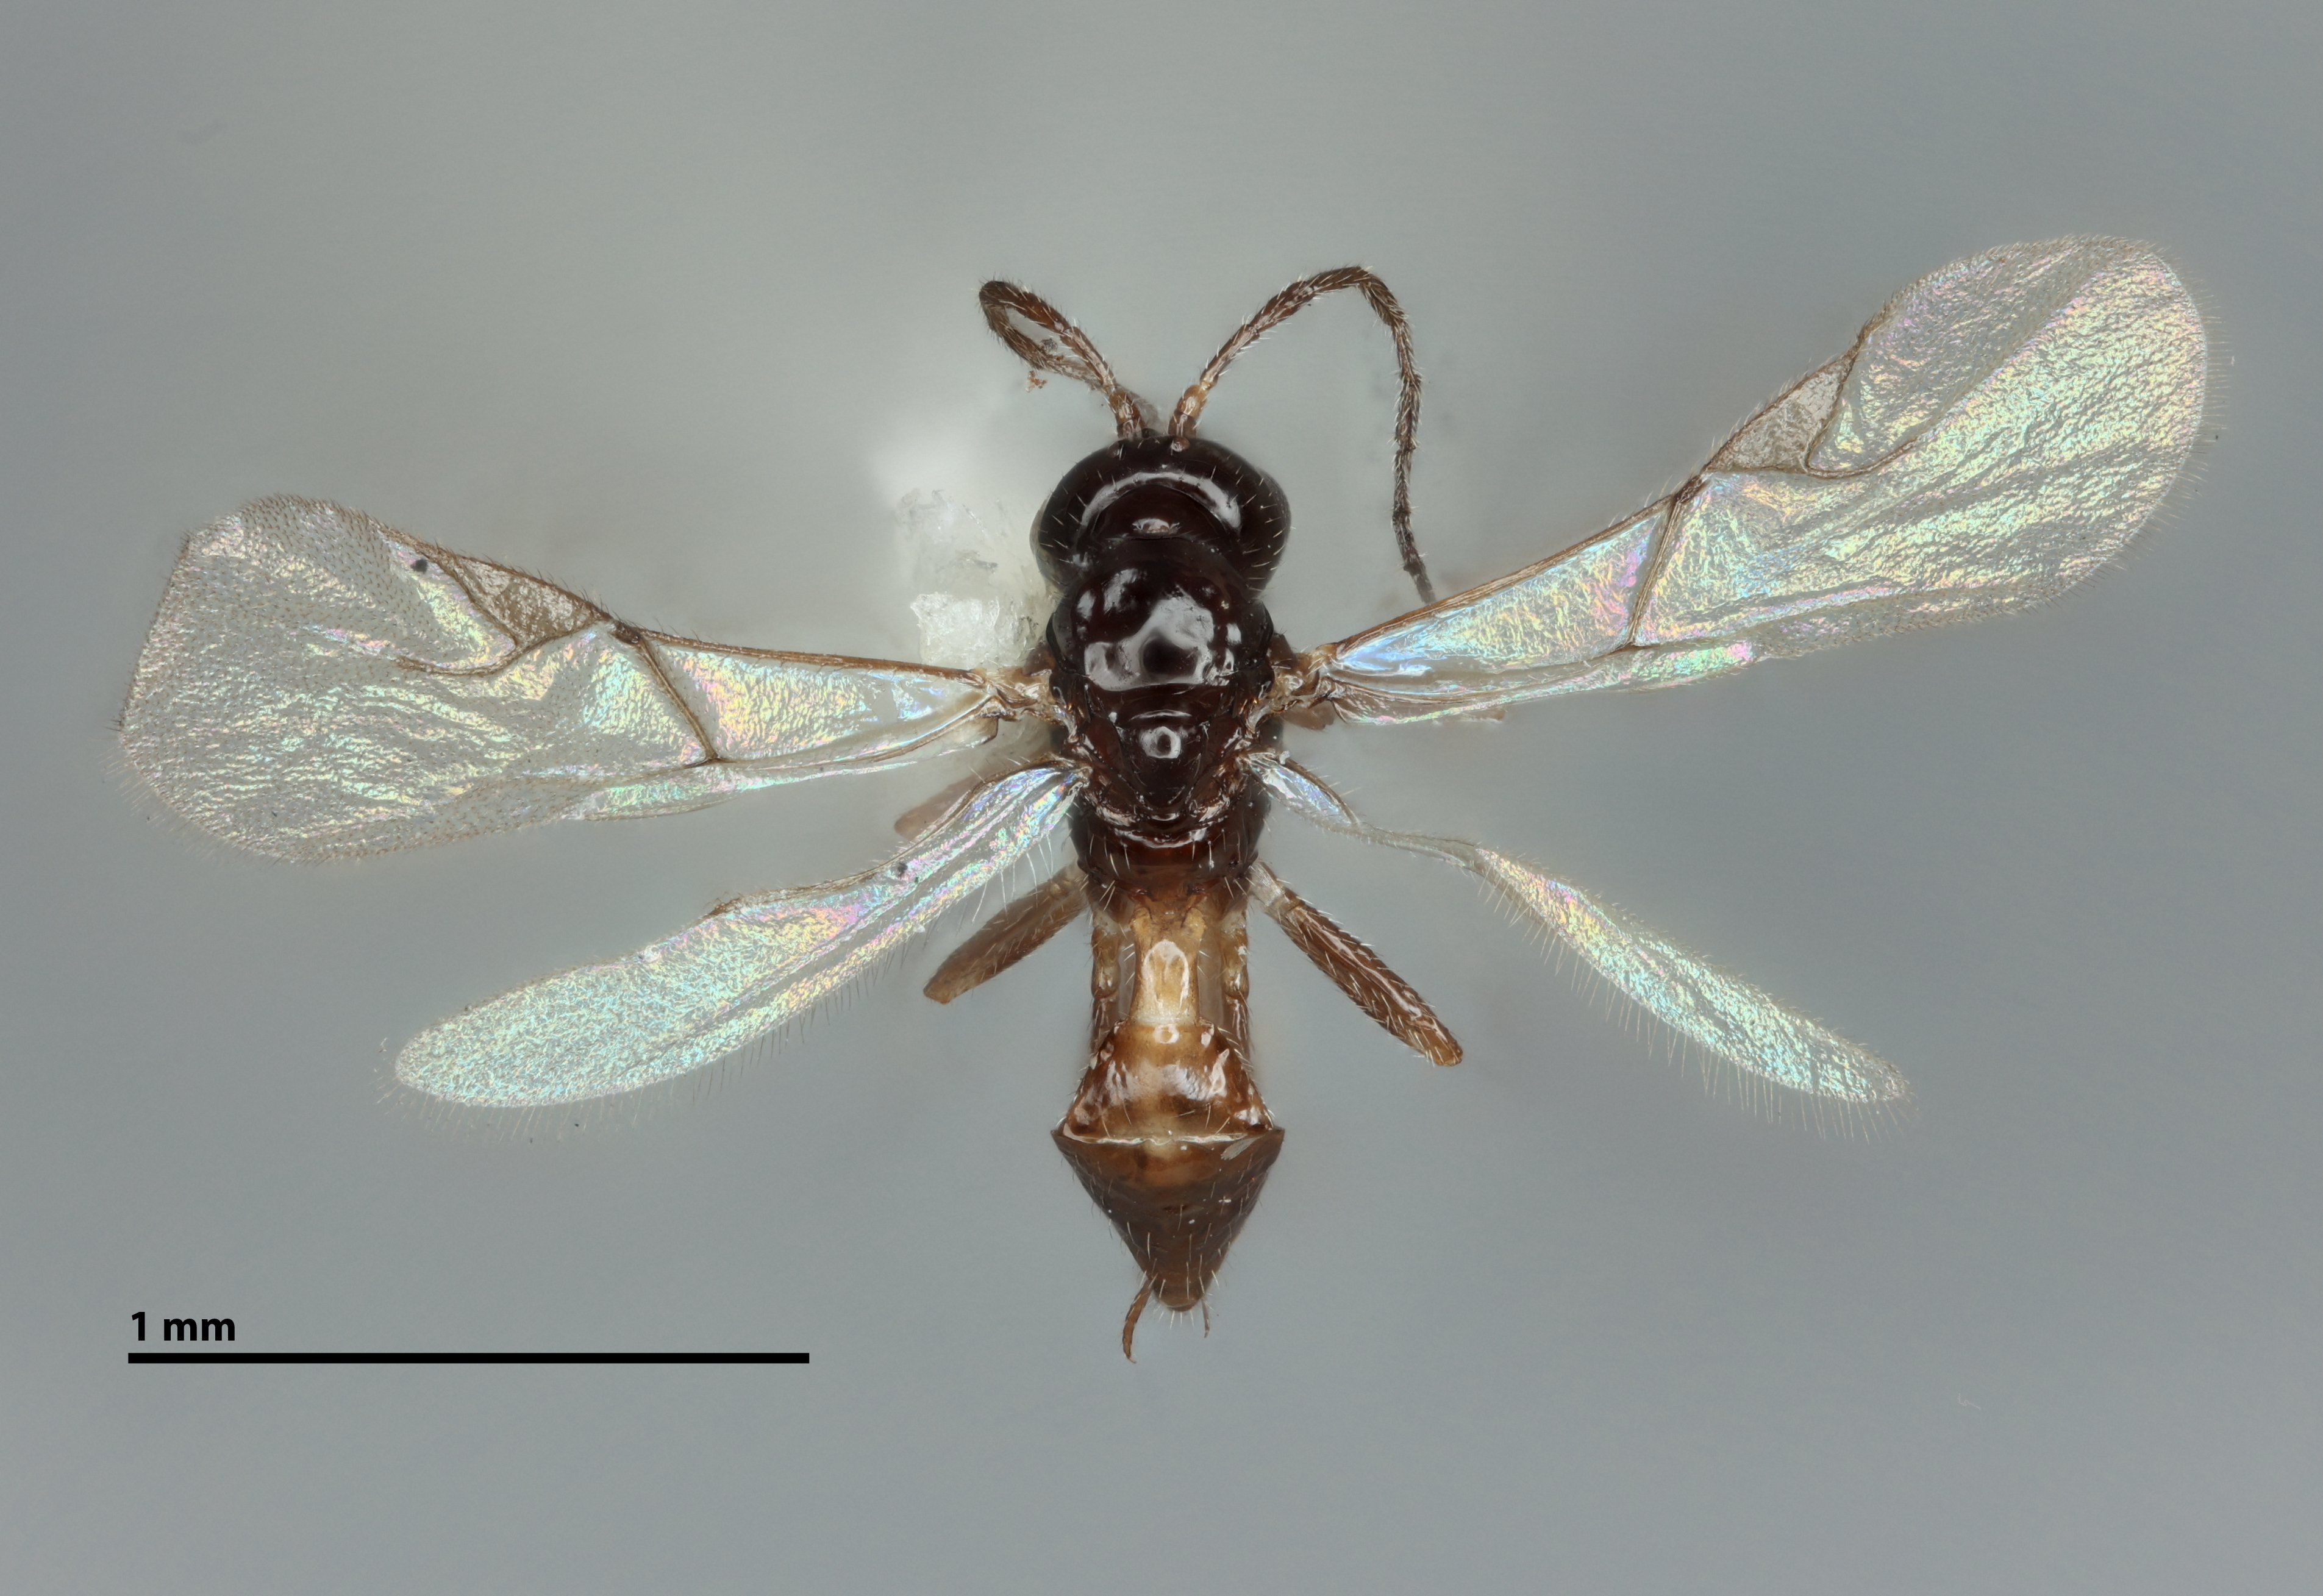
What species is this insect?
Trioxys gahani
